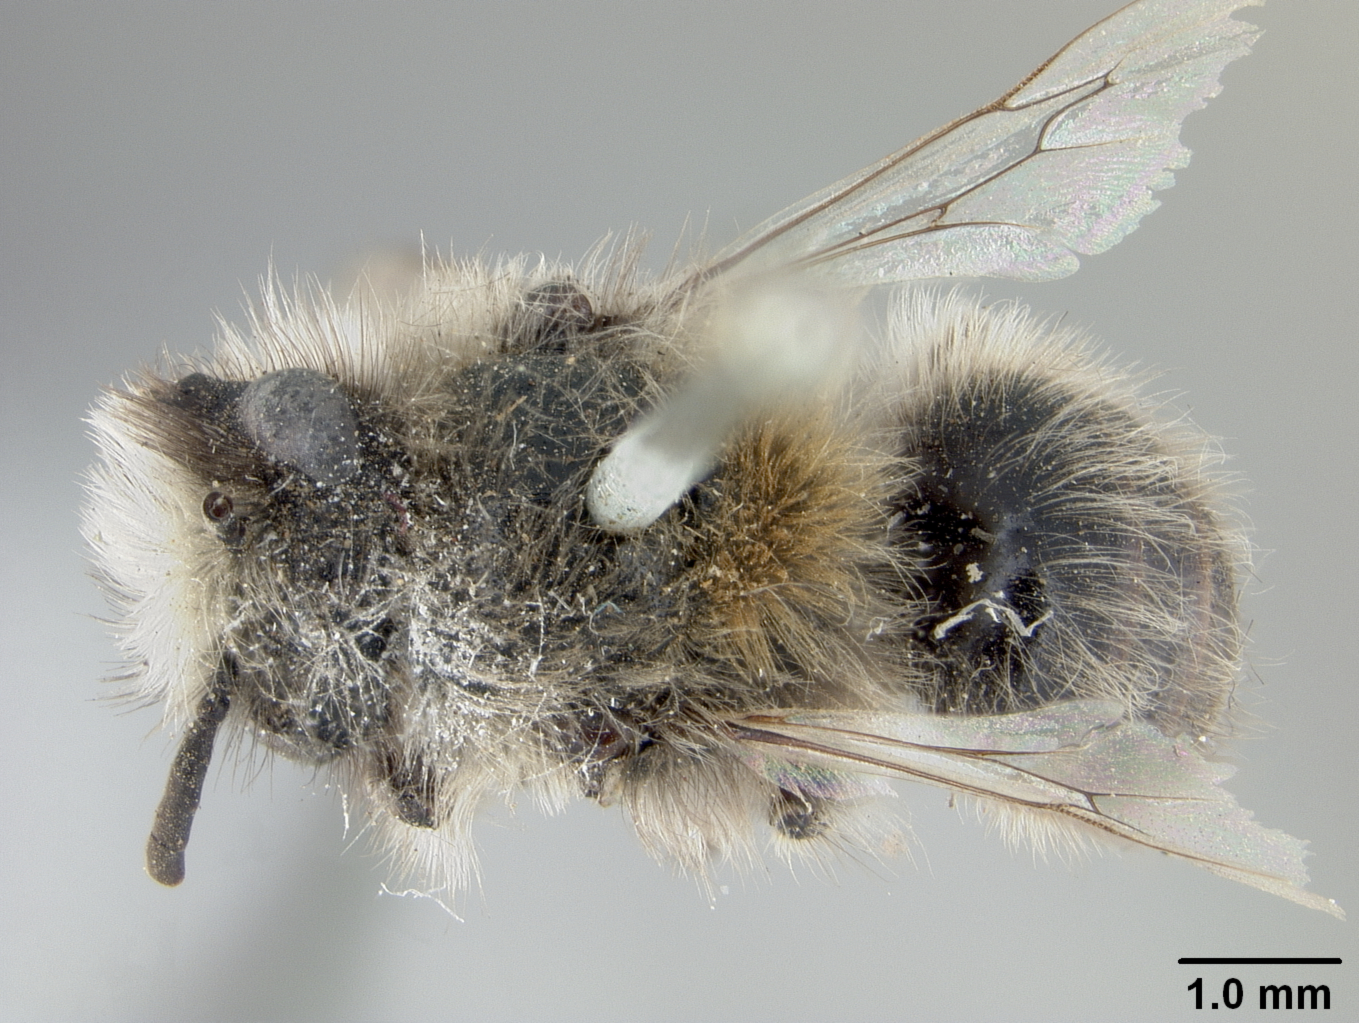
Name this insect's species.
Colletes rufosignatus
